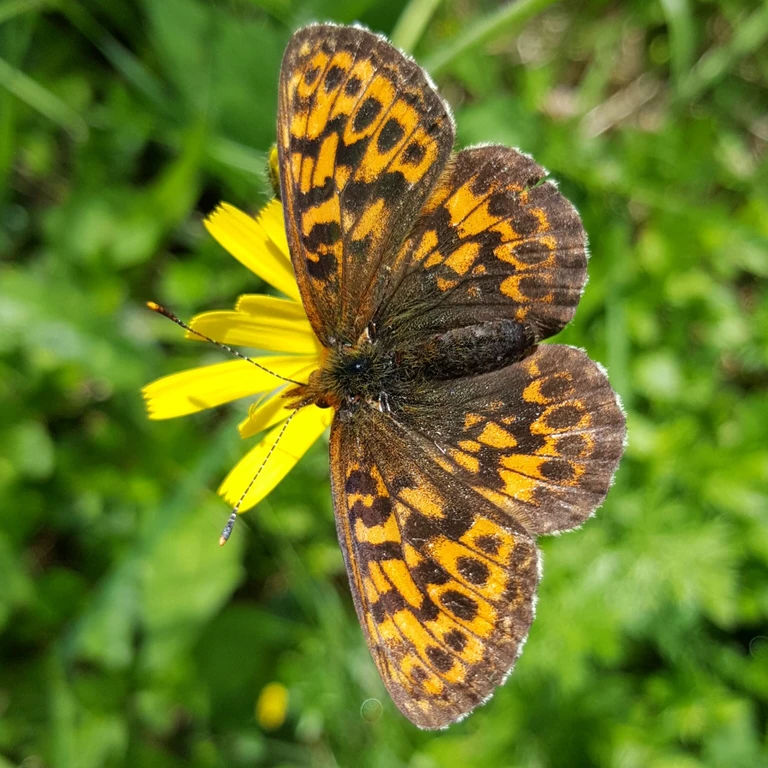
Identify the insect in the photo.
Boloria thore
